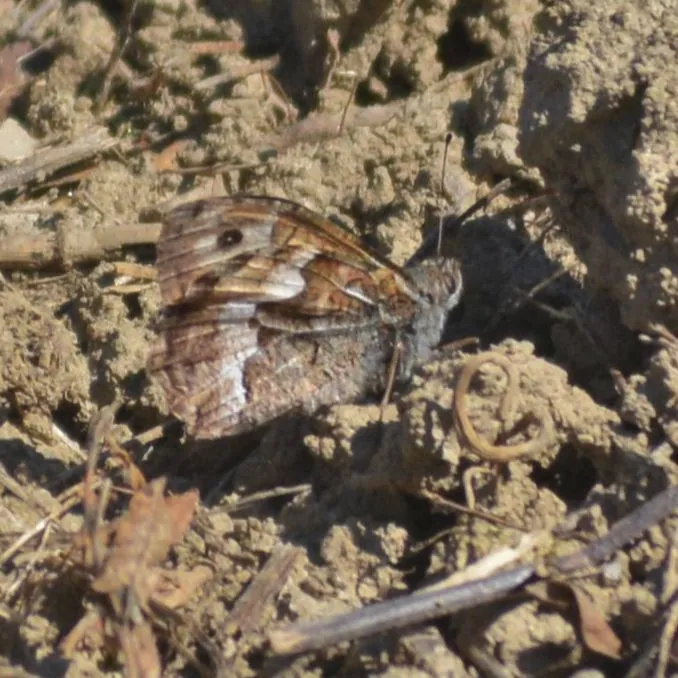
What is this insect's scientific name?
Hipparchia semele
